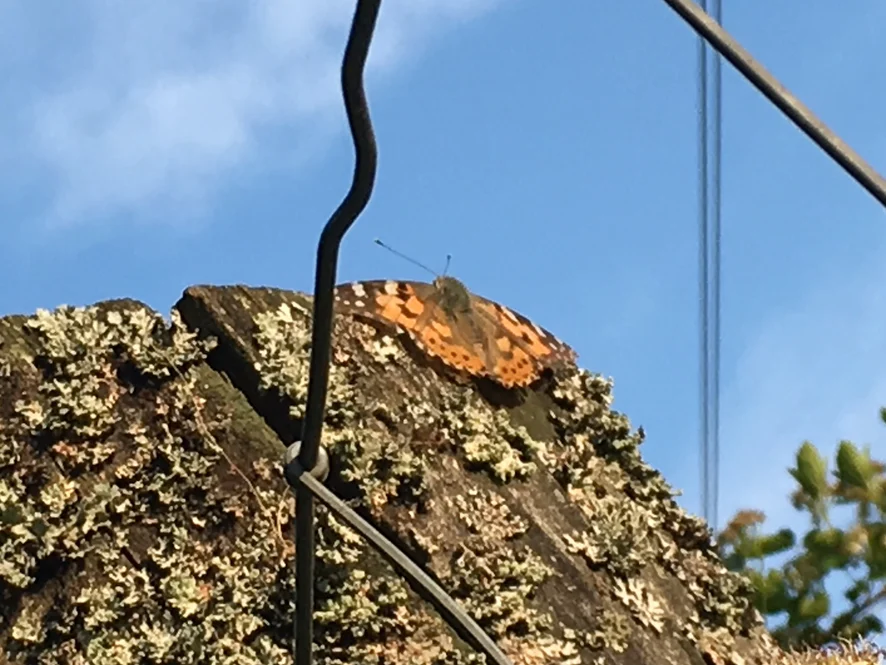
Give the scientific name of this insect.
Vanessa cardui
